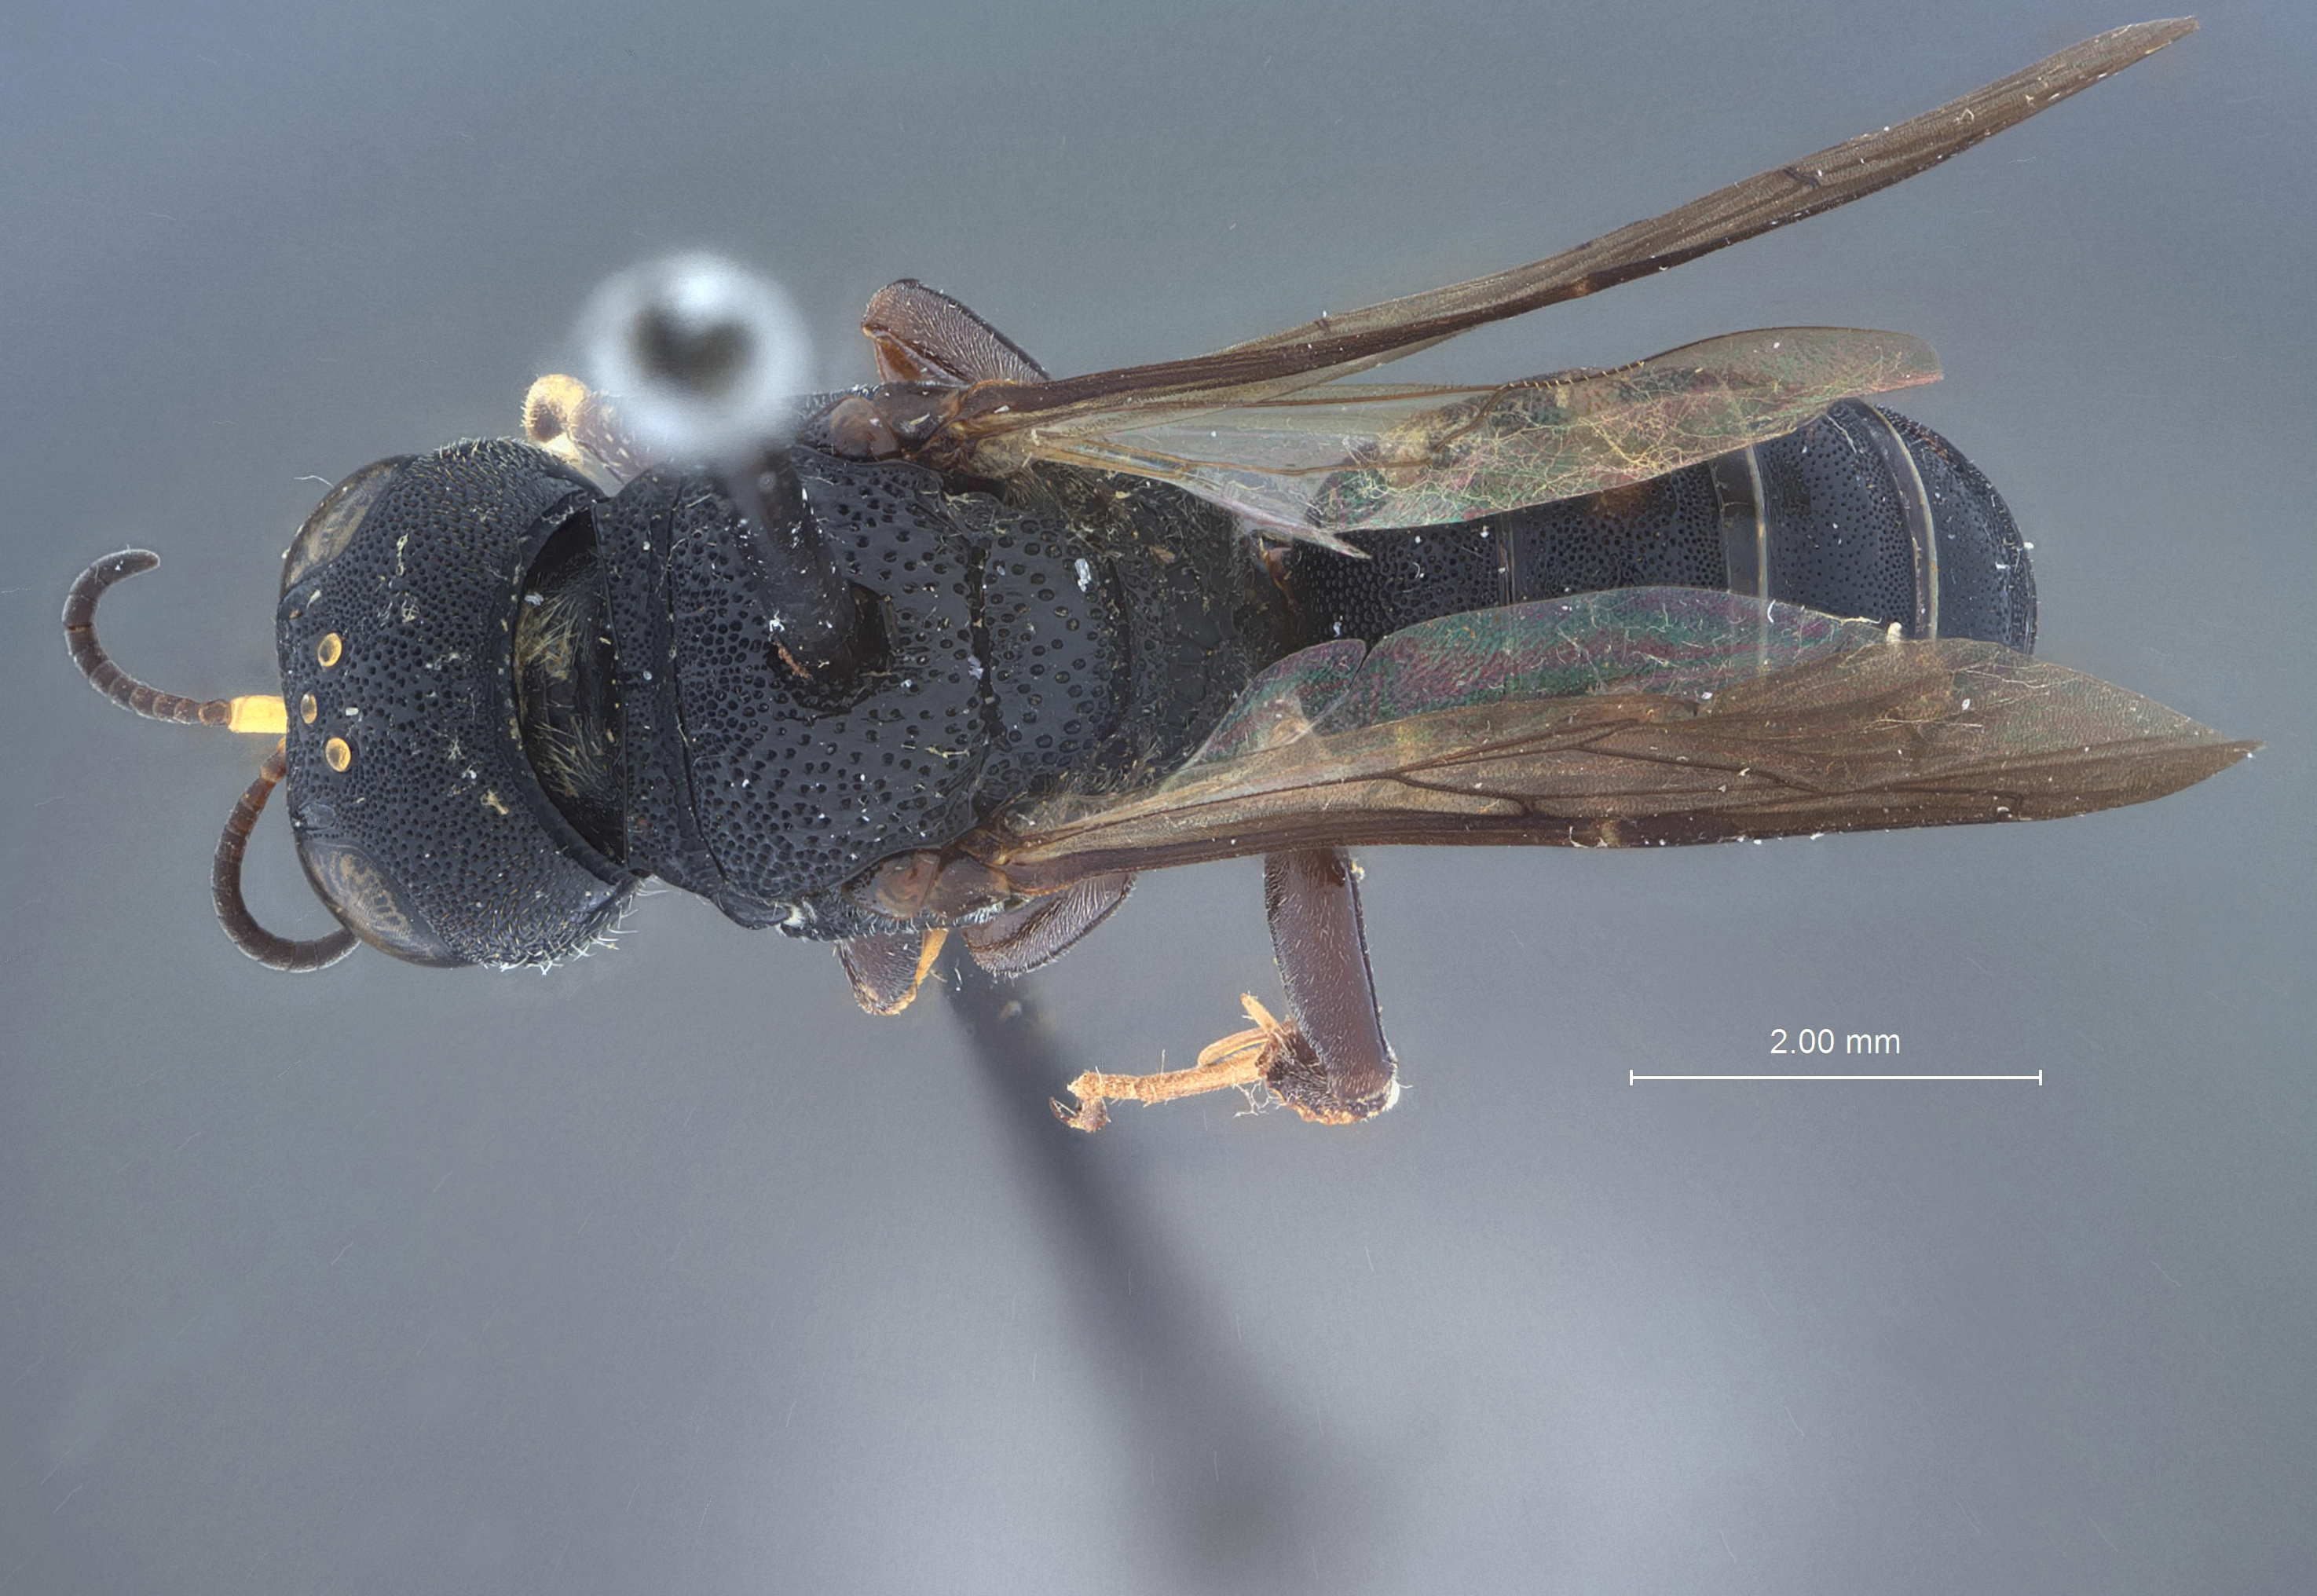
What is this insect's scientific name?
Lestica krombeini
